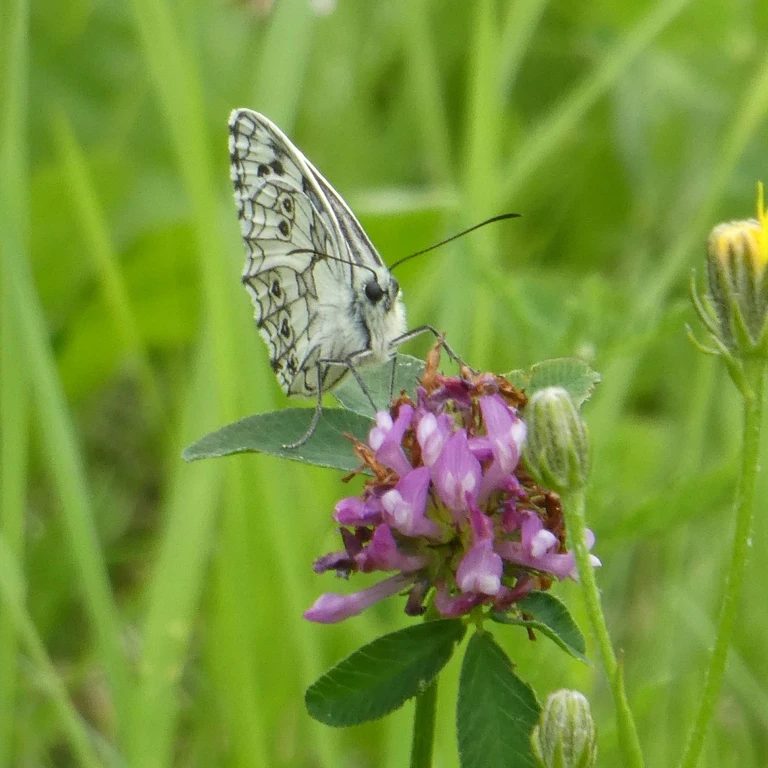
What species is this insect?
Melanargia galathea
